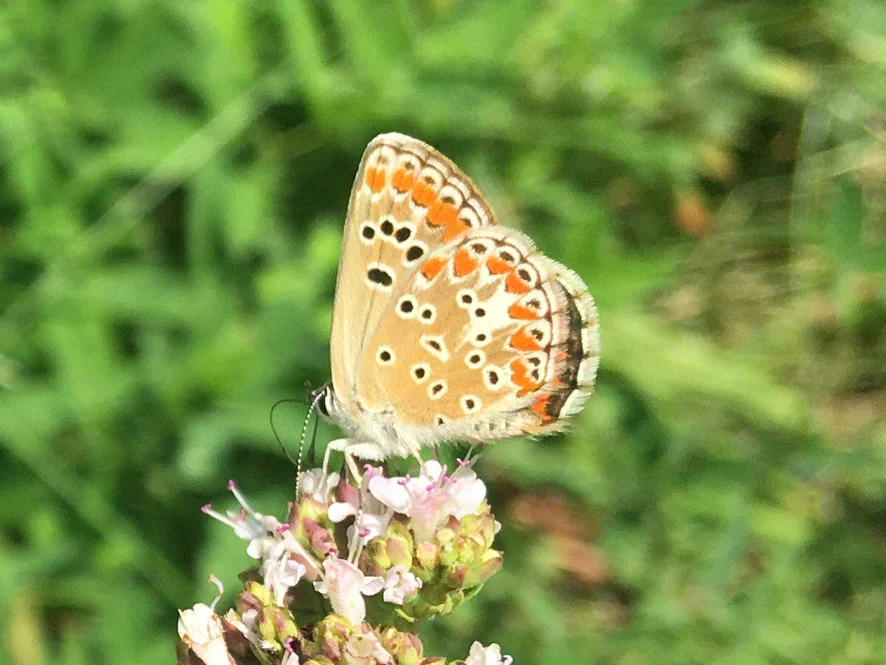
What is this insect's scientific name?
Aricia agestis/artaxerxes
